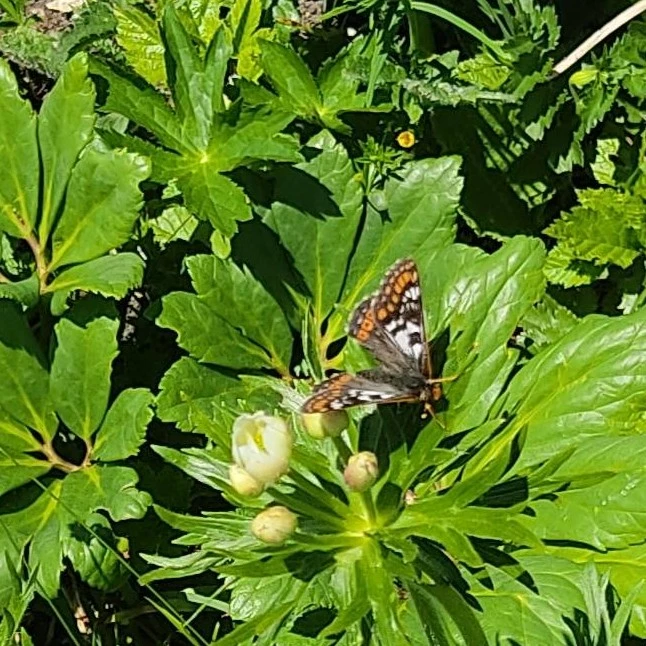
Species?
Euphydryas cynthia (also Hypodryas cynthia)
